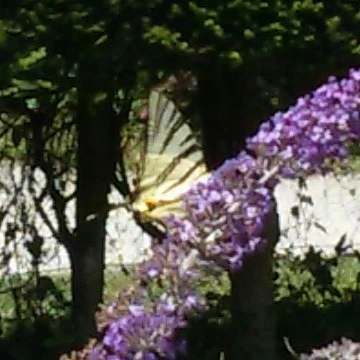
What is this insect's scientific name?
Iphiclides podalirius
